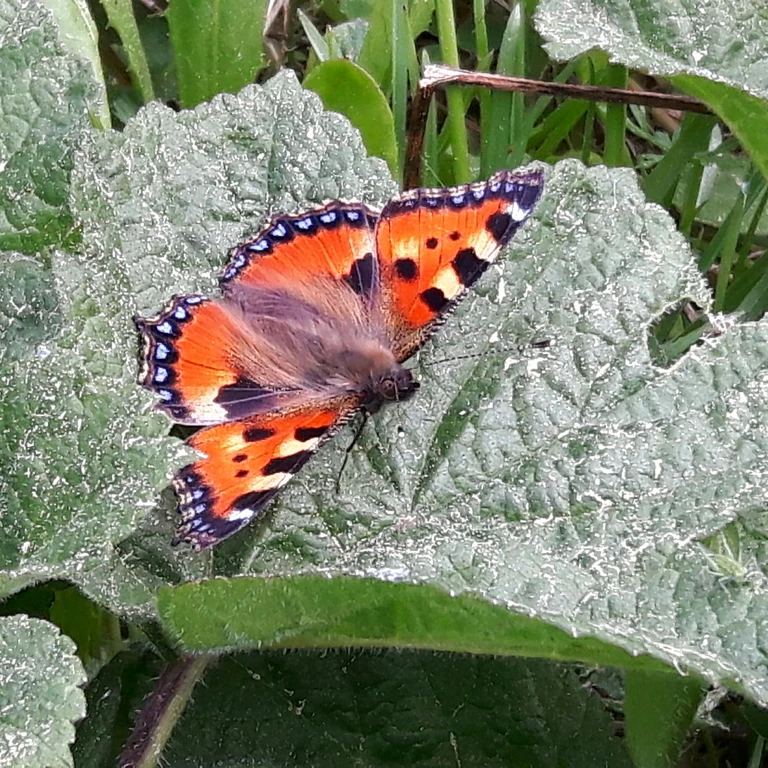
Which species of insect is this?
Aglais urticae
